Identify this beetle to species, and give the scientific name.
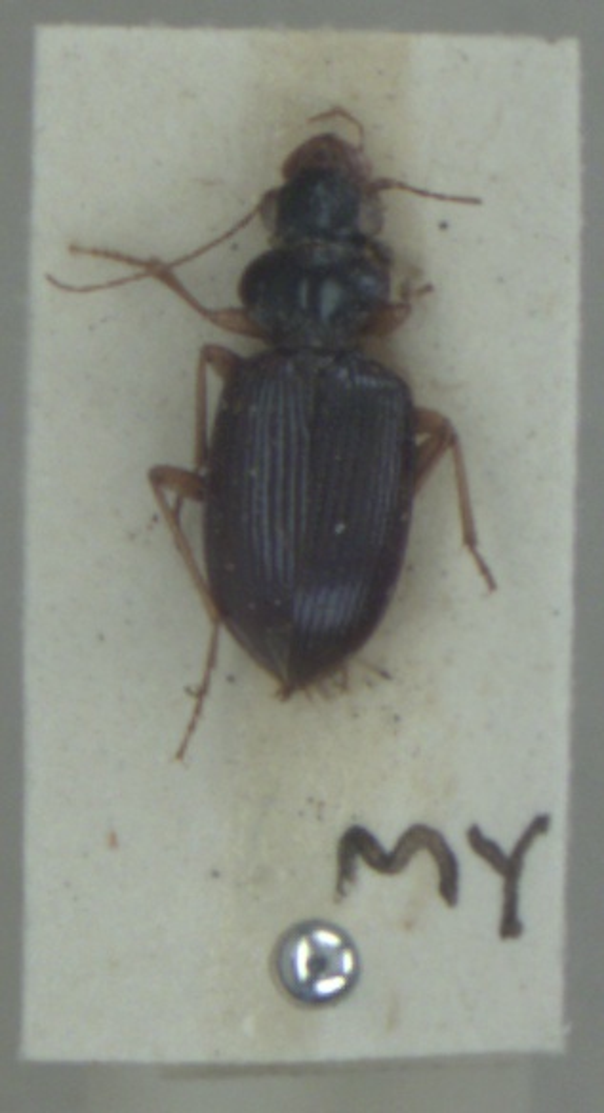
Leistus fulvibarbis
